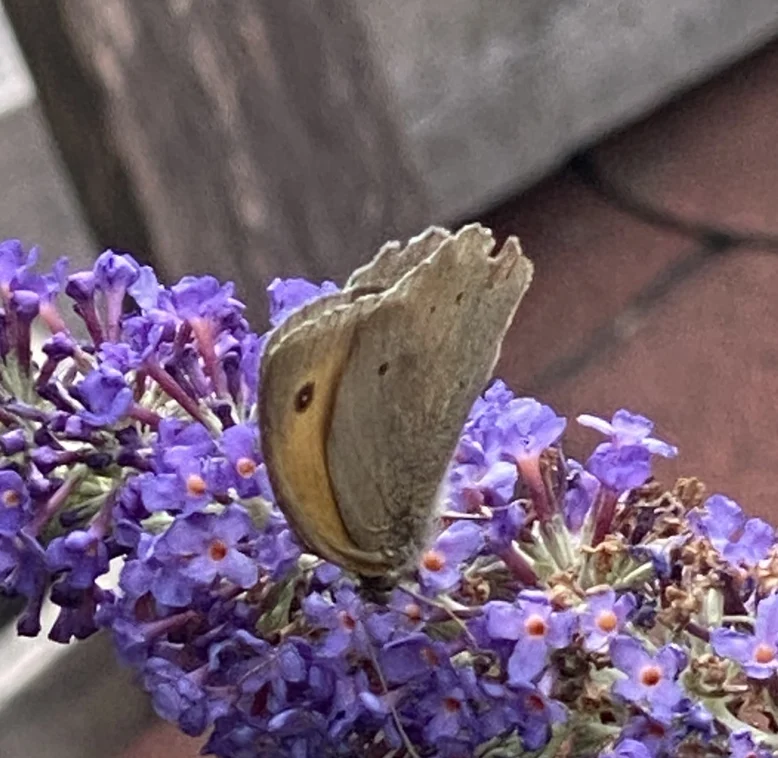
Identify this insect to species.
Maniola jurtina
